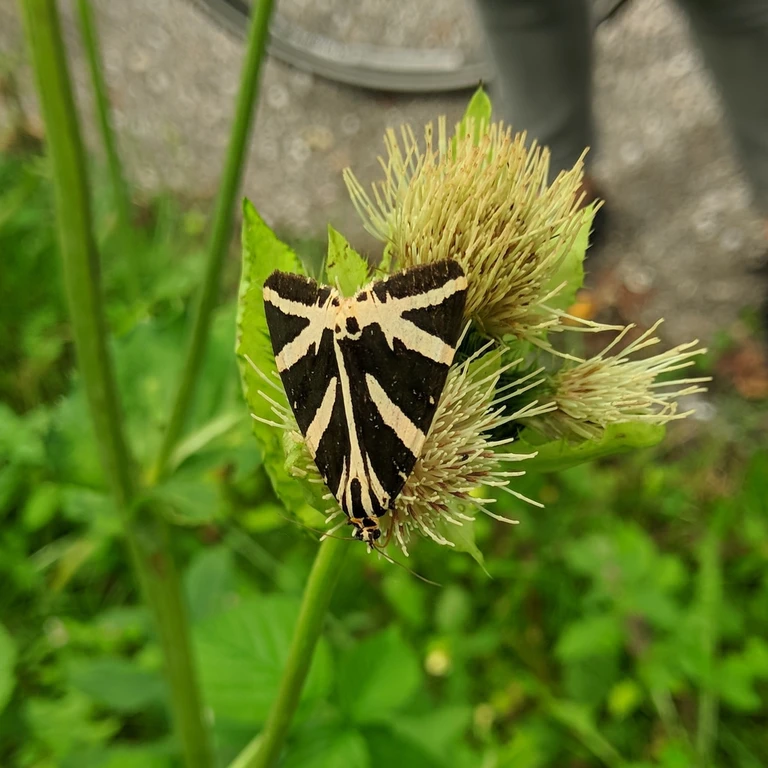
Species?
Euplagia quadripunctaria
